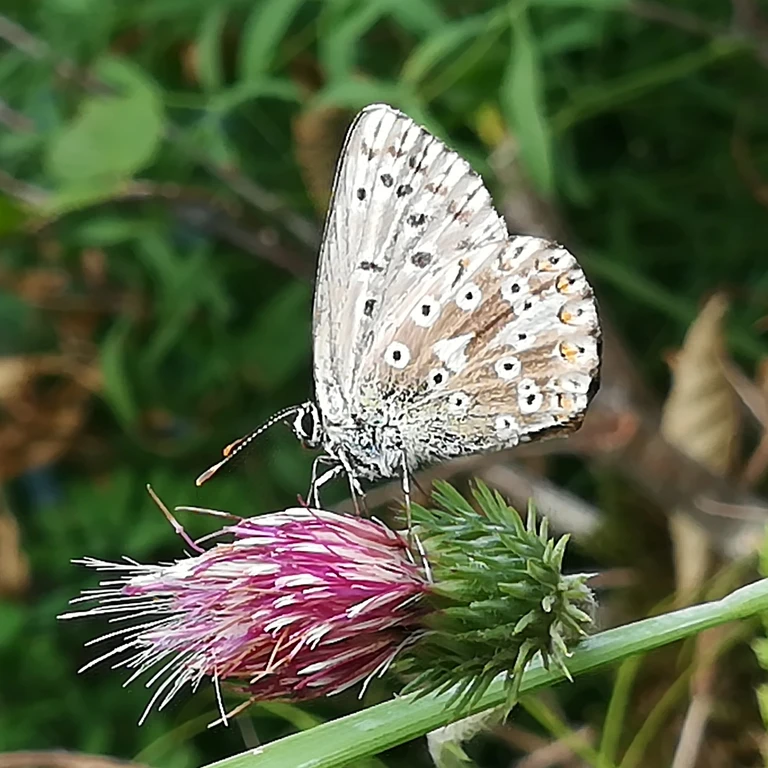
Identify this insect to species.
Lysandra coridon
